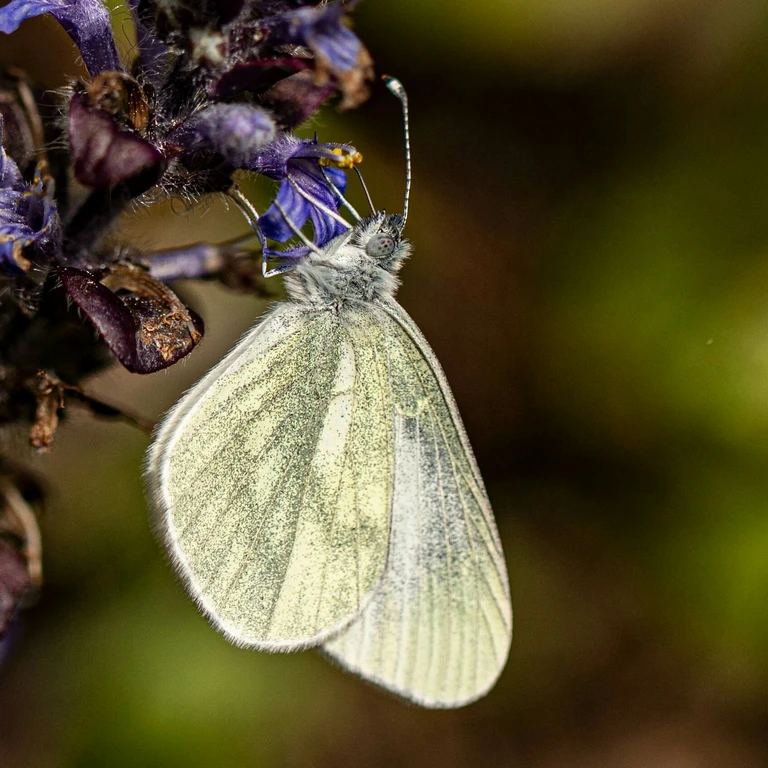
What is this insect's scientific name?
Leptidea sinapis/juvernica
